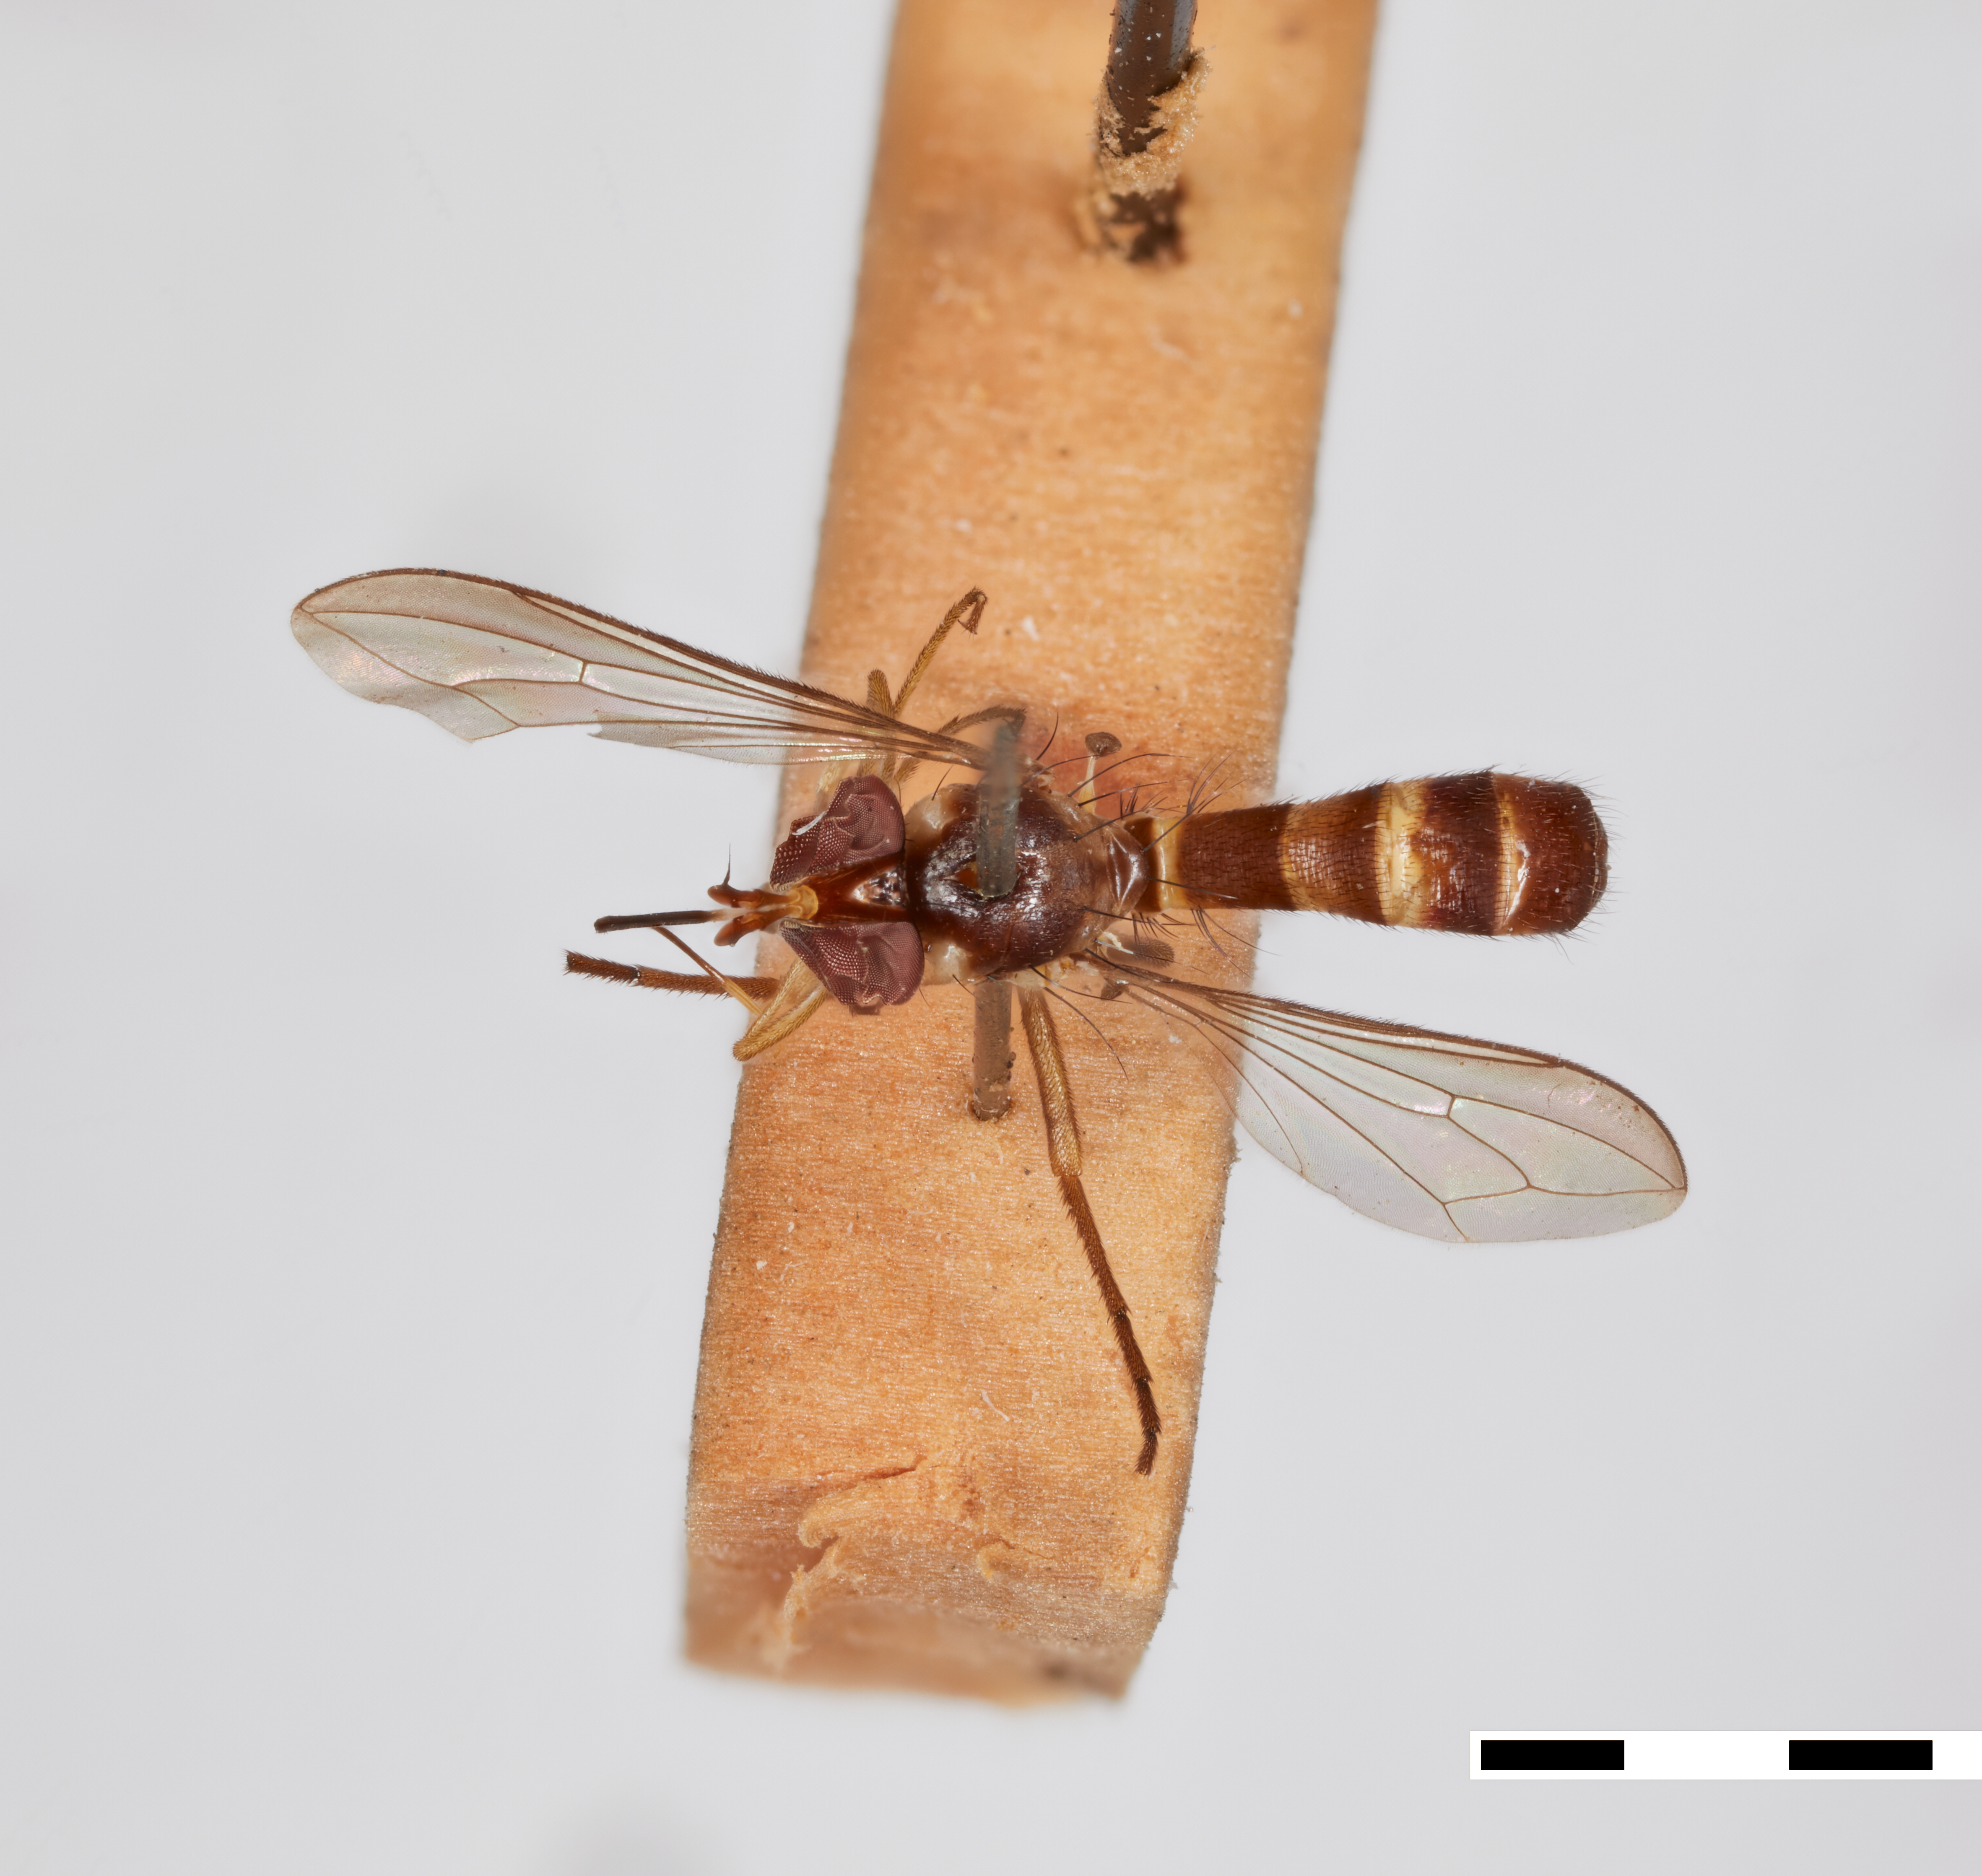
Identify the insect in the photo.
Stylogaster pectinata
